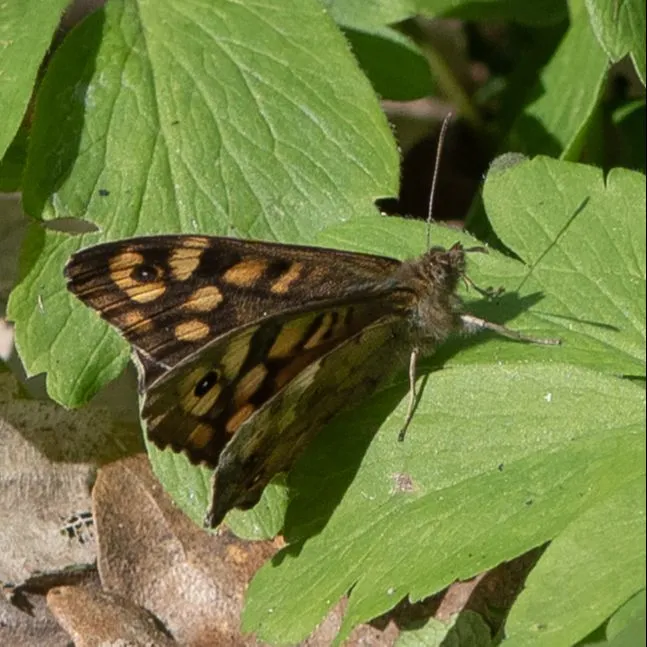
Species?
Pararge aegeria
